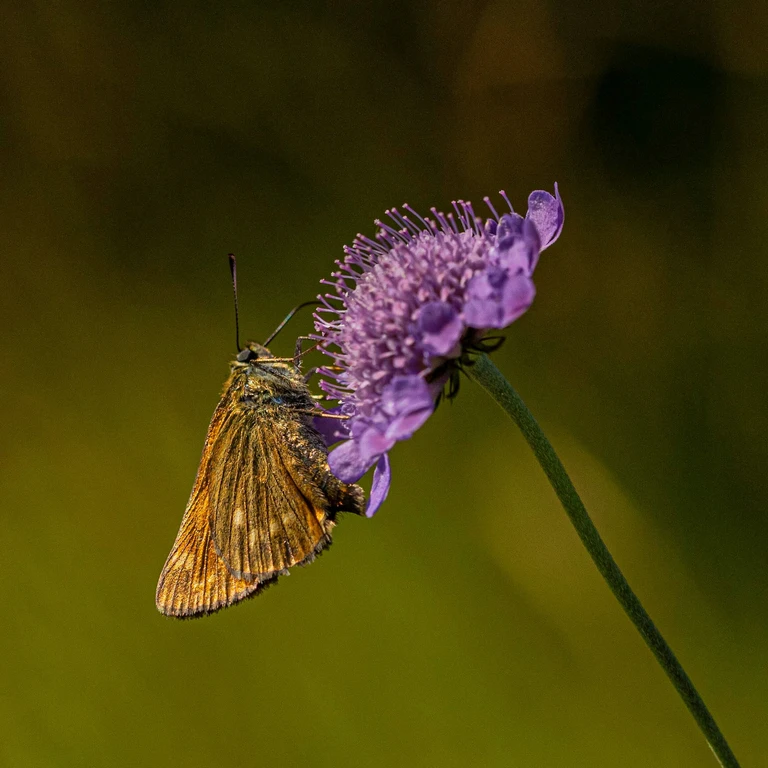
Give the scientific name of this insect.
Ochlodes sylvanus (also Ochlodes venata)
